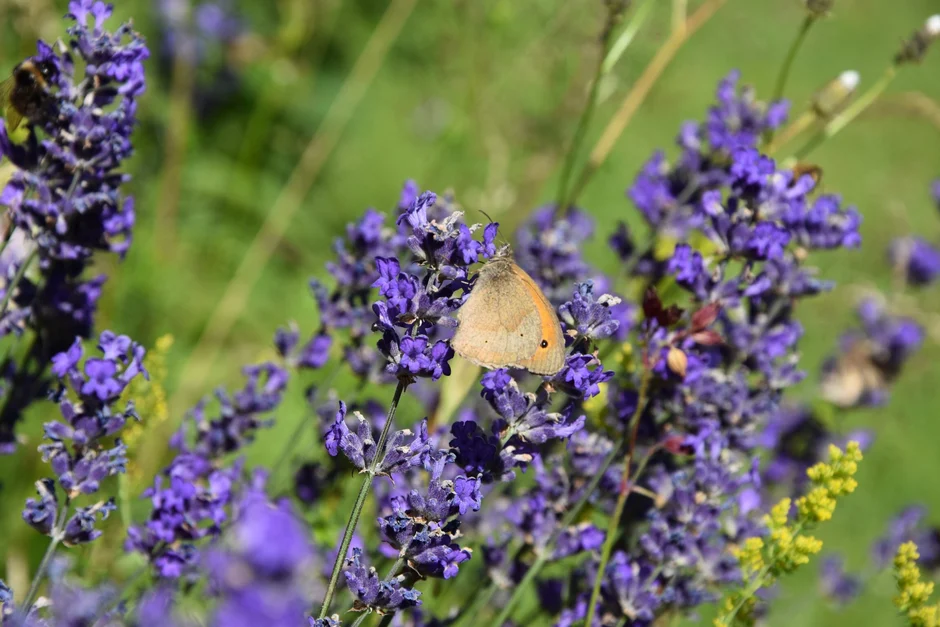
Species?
Maniola jurtina
